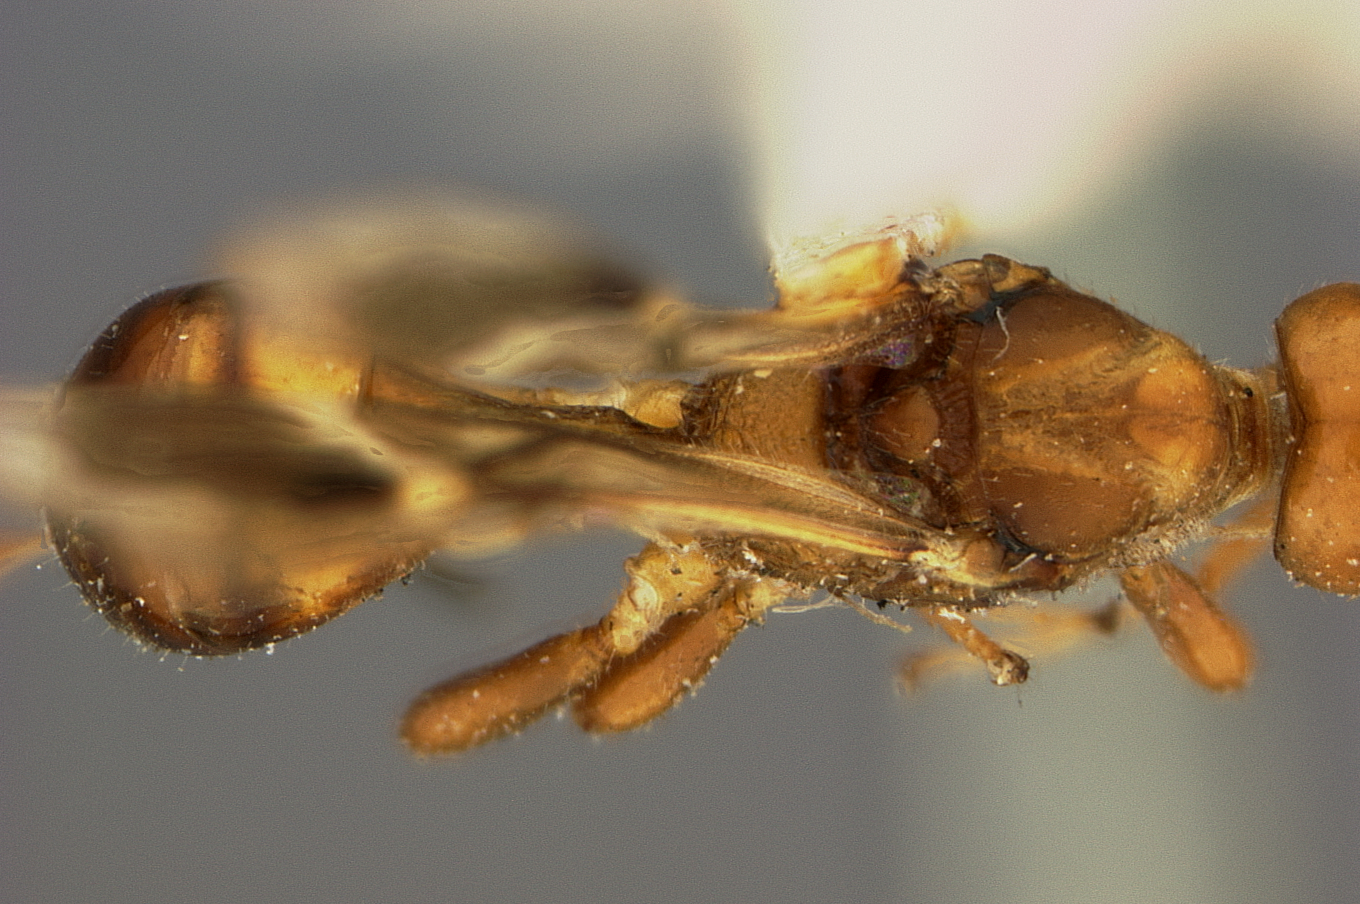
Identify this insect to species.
Spathius brunneus
